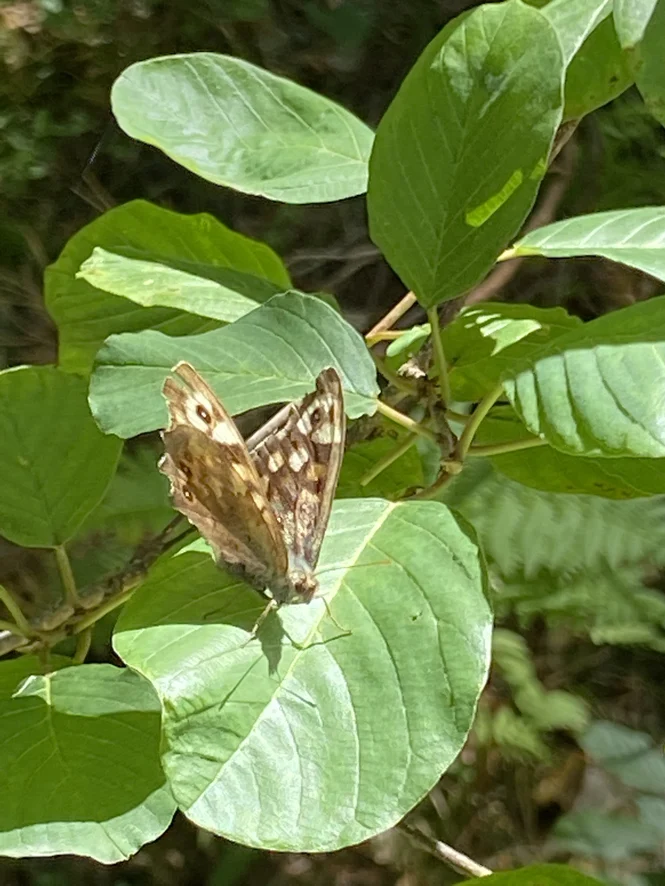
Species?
Pararge aegeria
